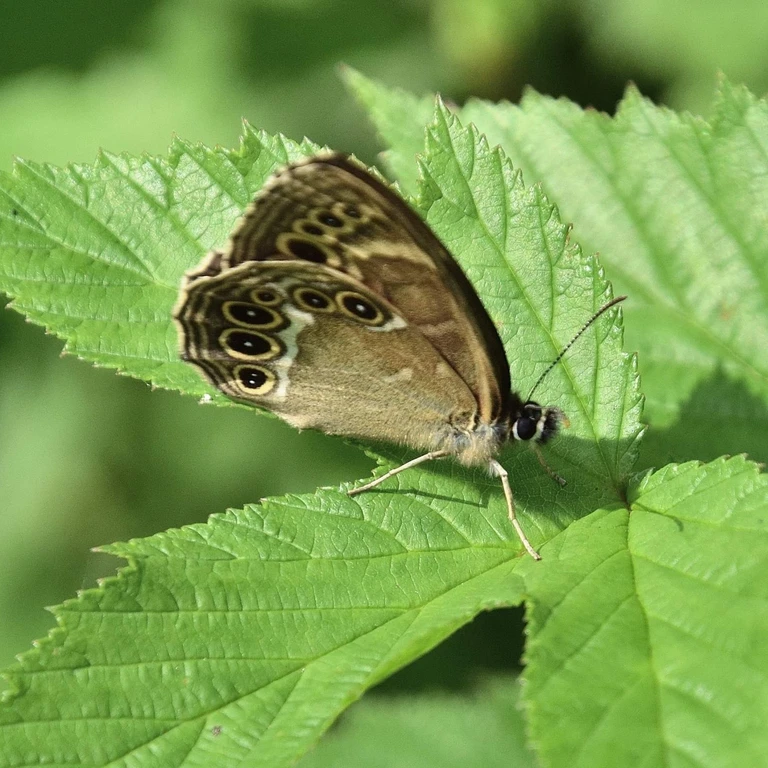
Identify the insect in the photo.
Lopinga achine (also Pararge achine)
